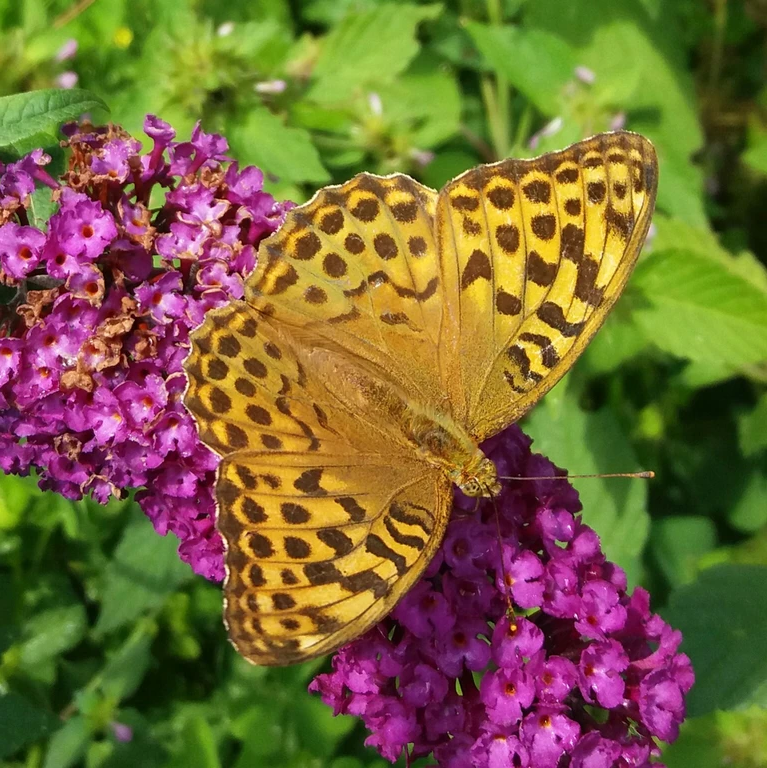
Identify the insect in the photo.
Argynnis paphia
